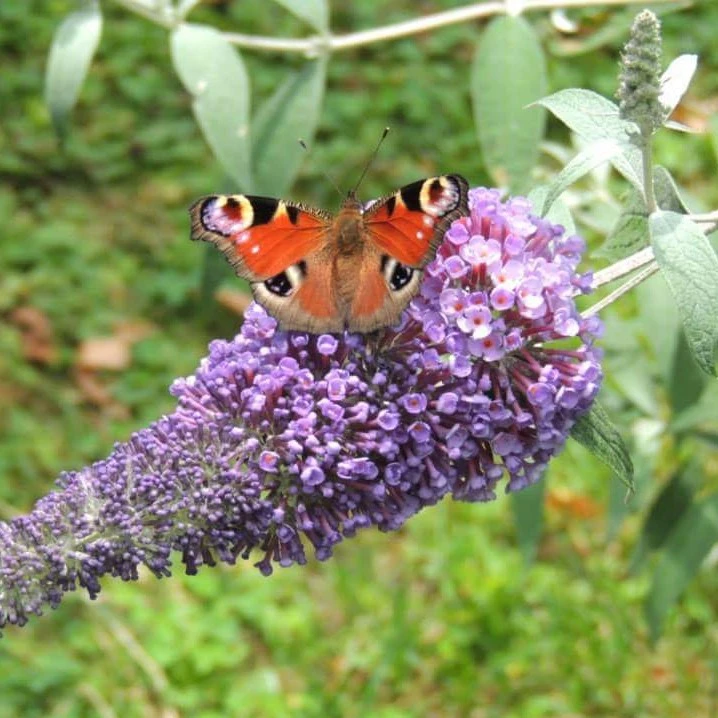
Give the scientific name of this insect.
Aglais io
